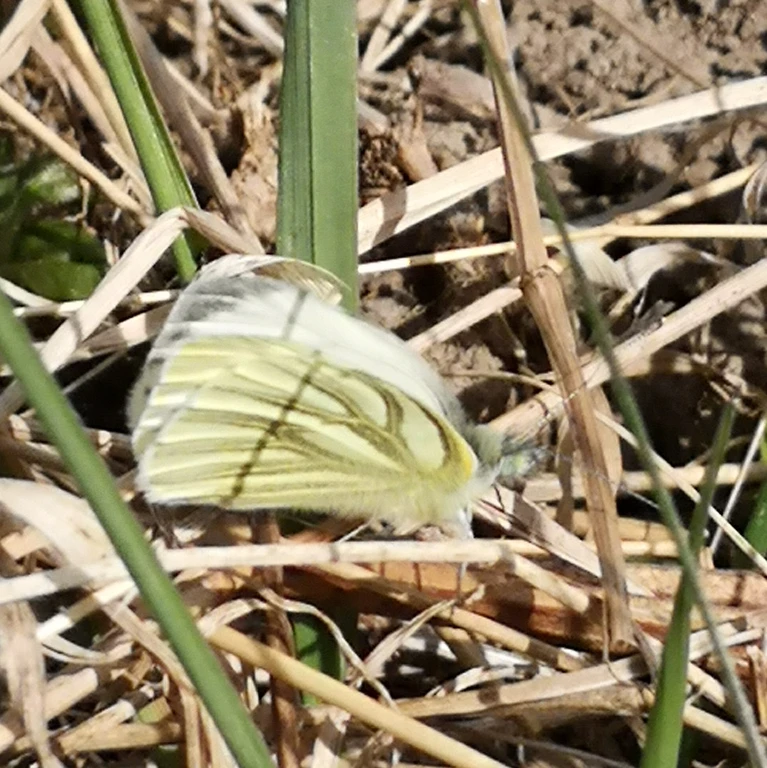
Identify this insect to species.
Pieris napi
